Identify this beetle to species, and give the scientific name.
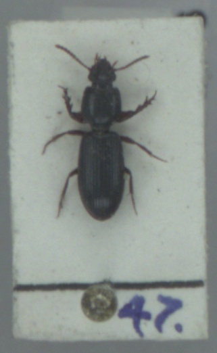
Clivina fossor
